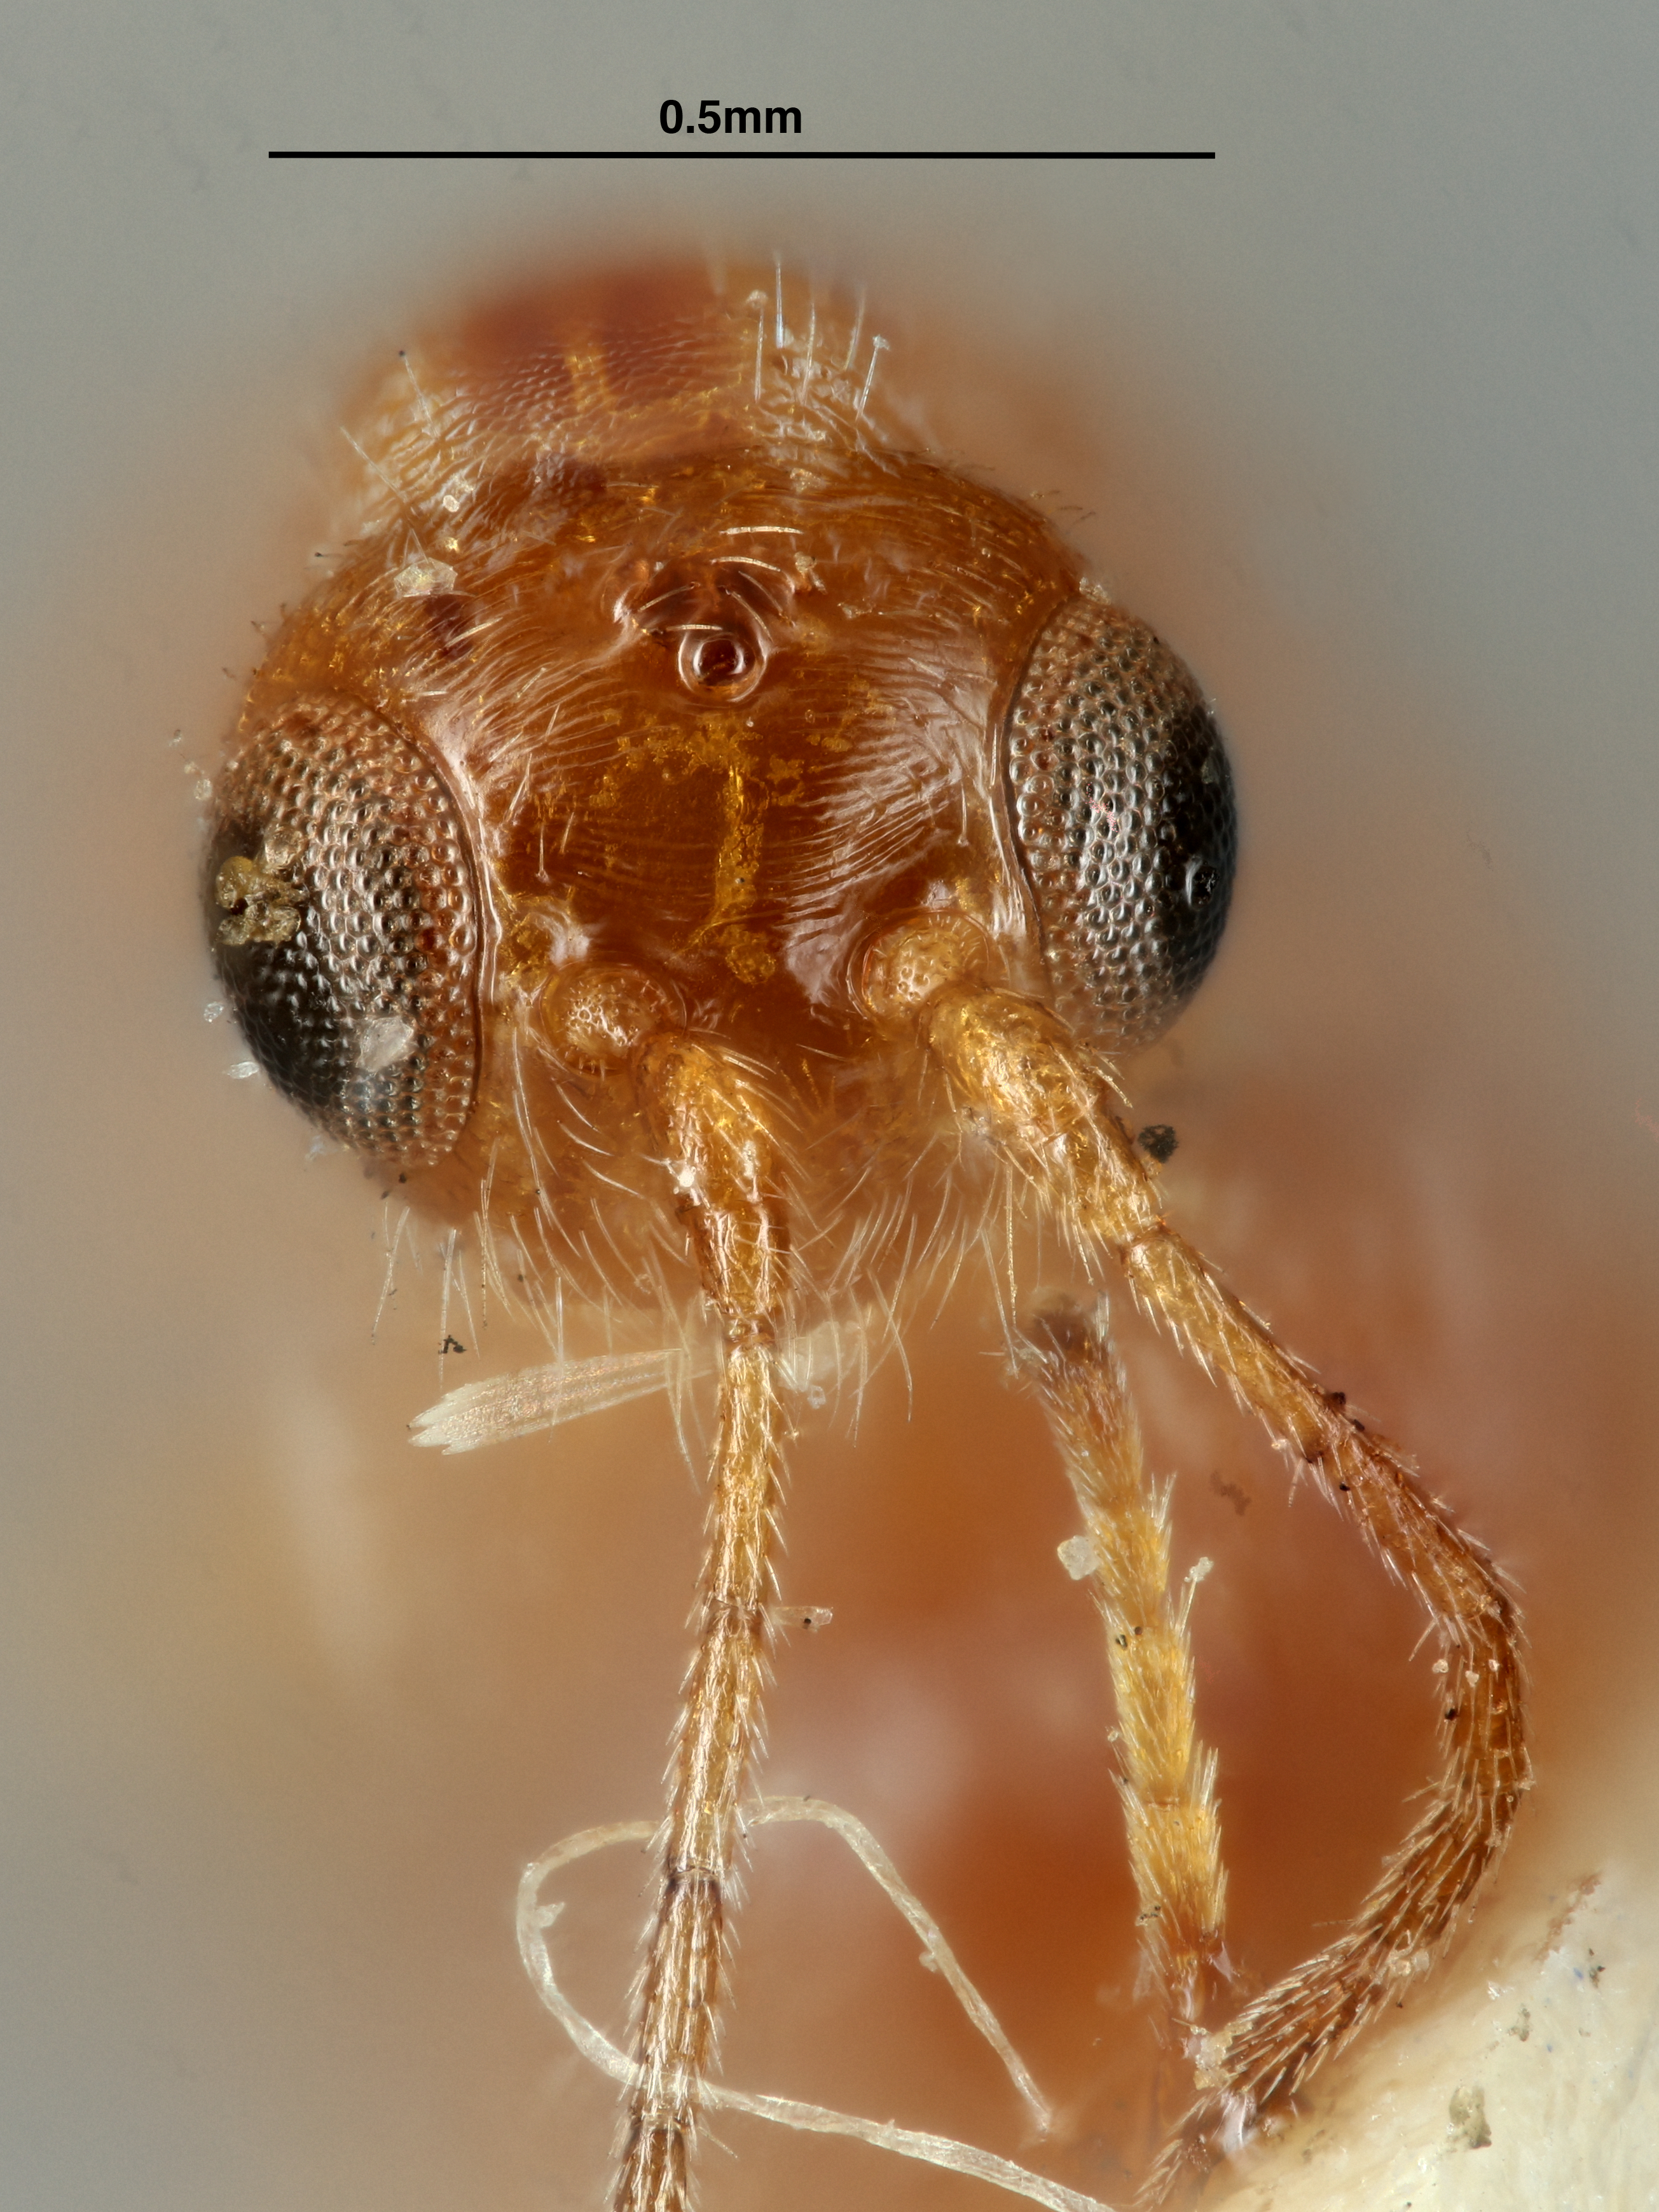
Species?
Caenophanes koebele
